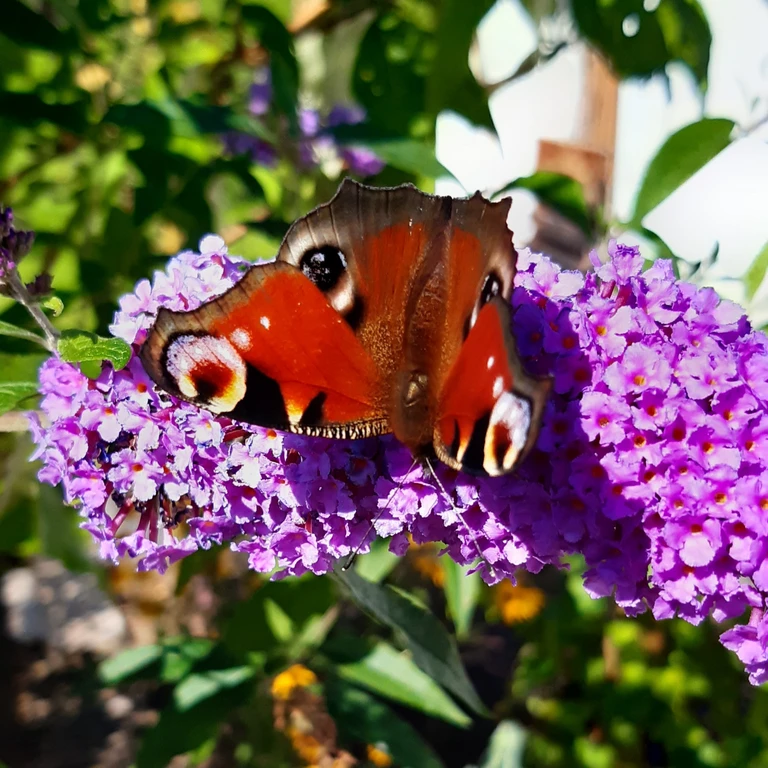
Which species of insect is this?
Aglais io
